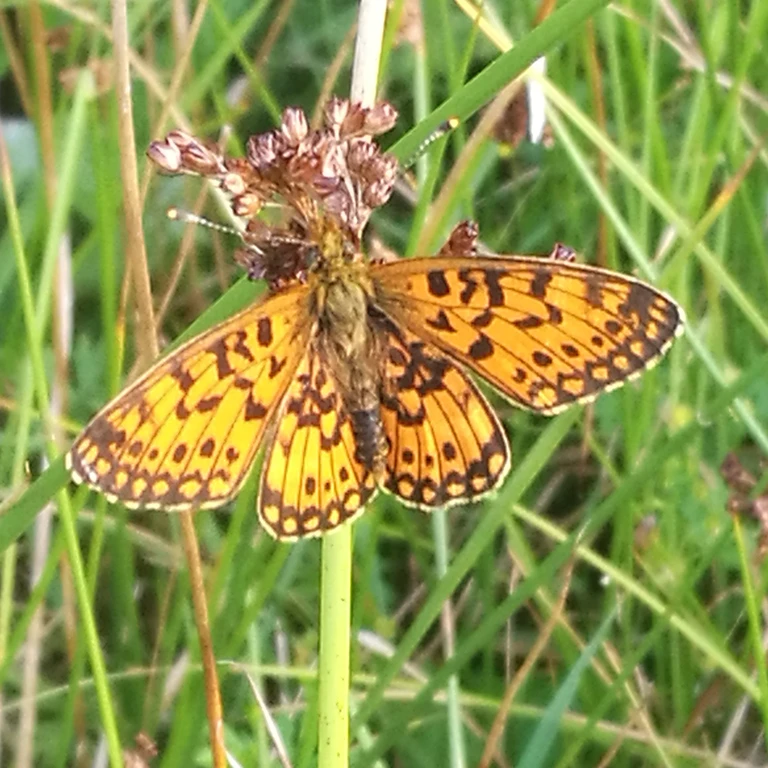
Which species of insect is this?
Boloria selene
